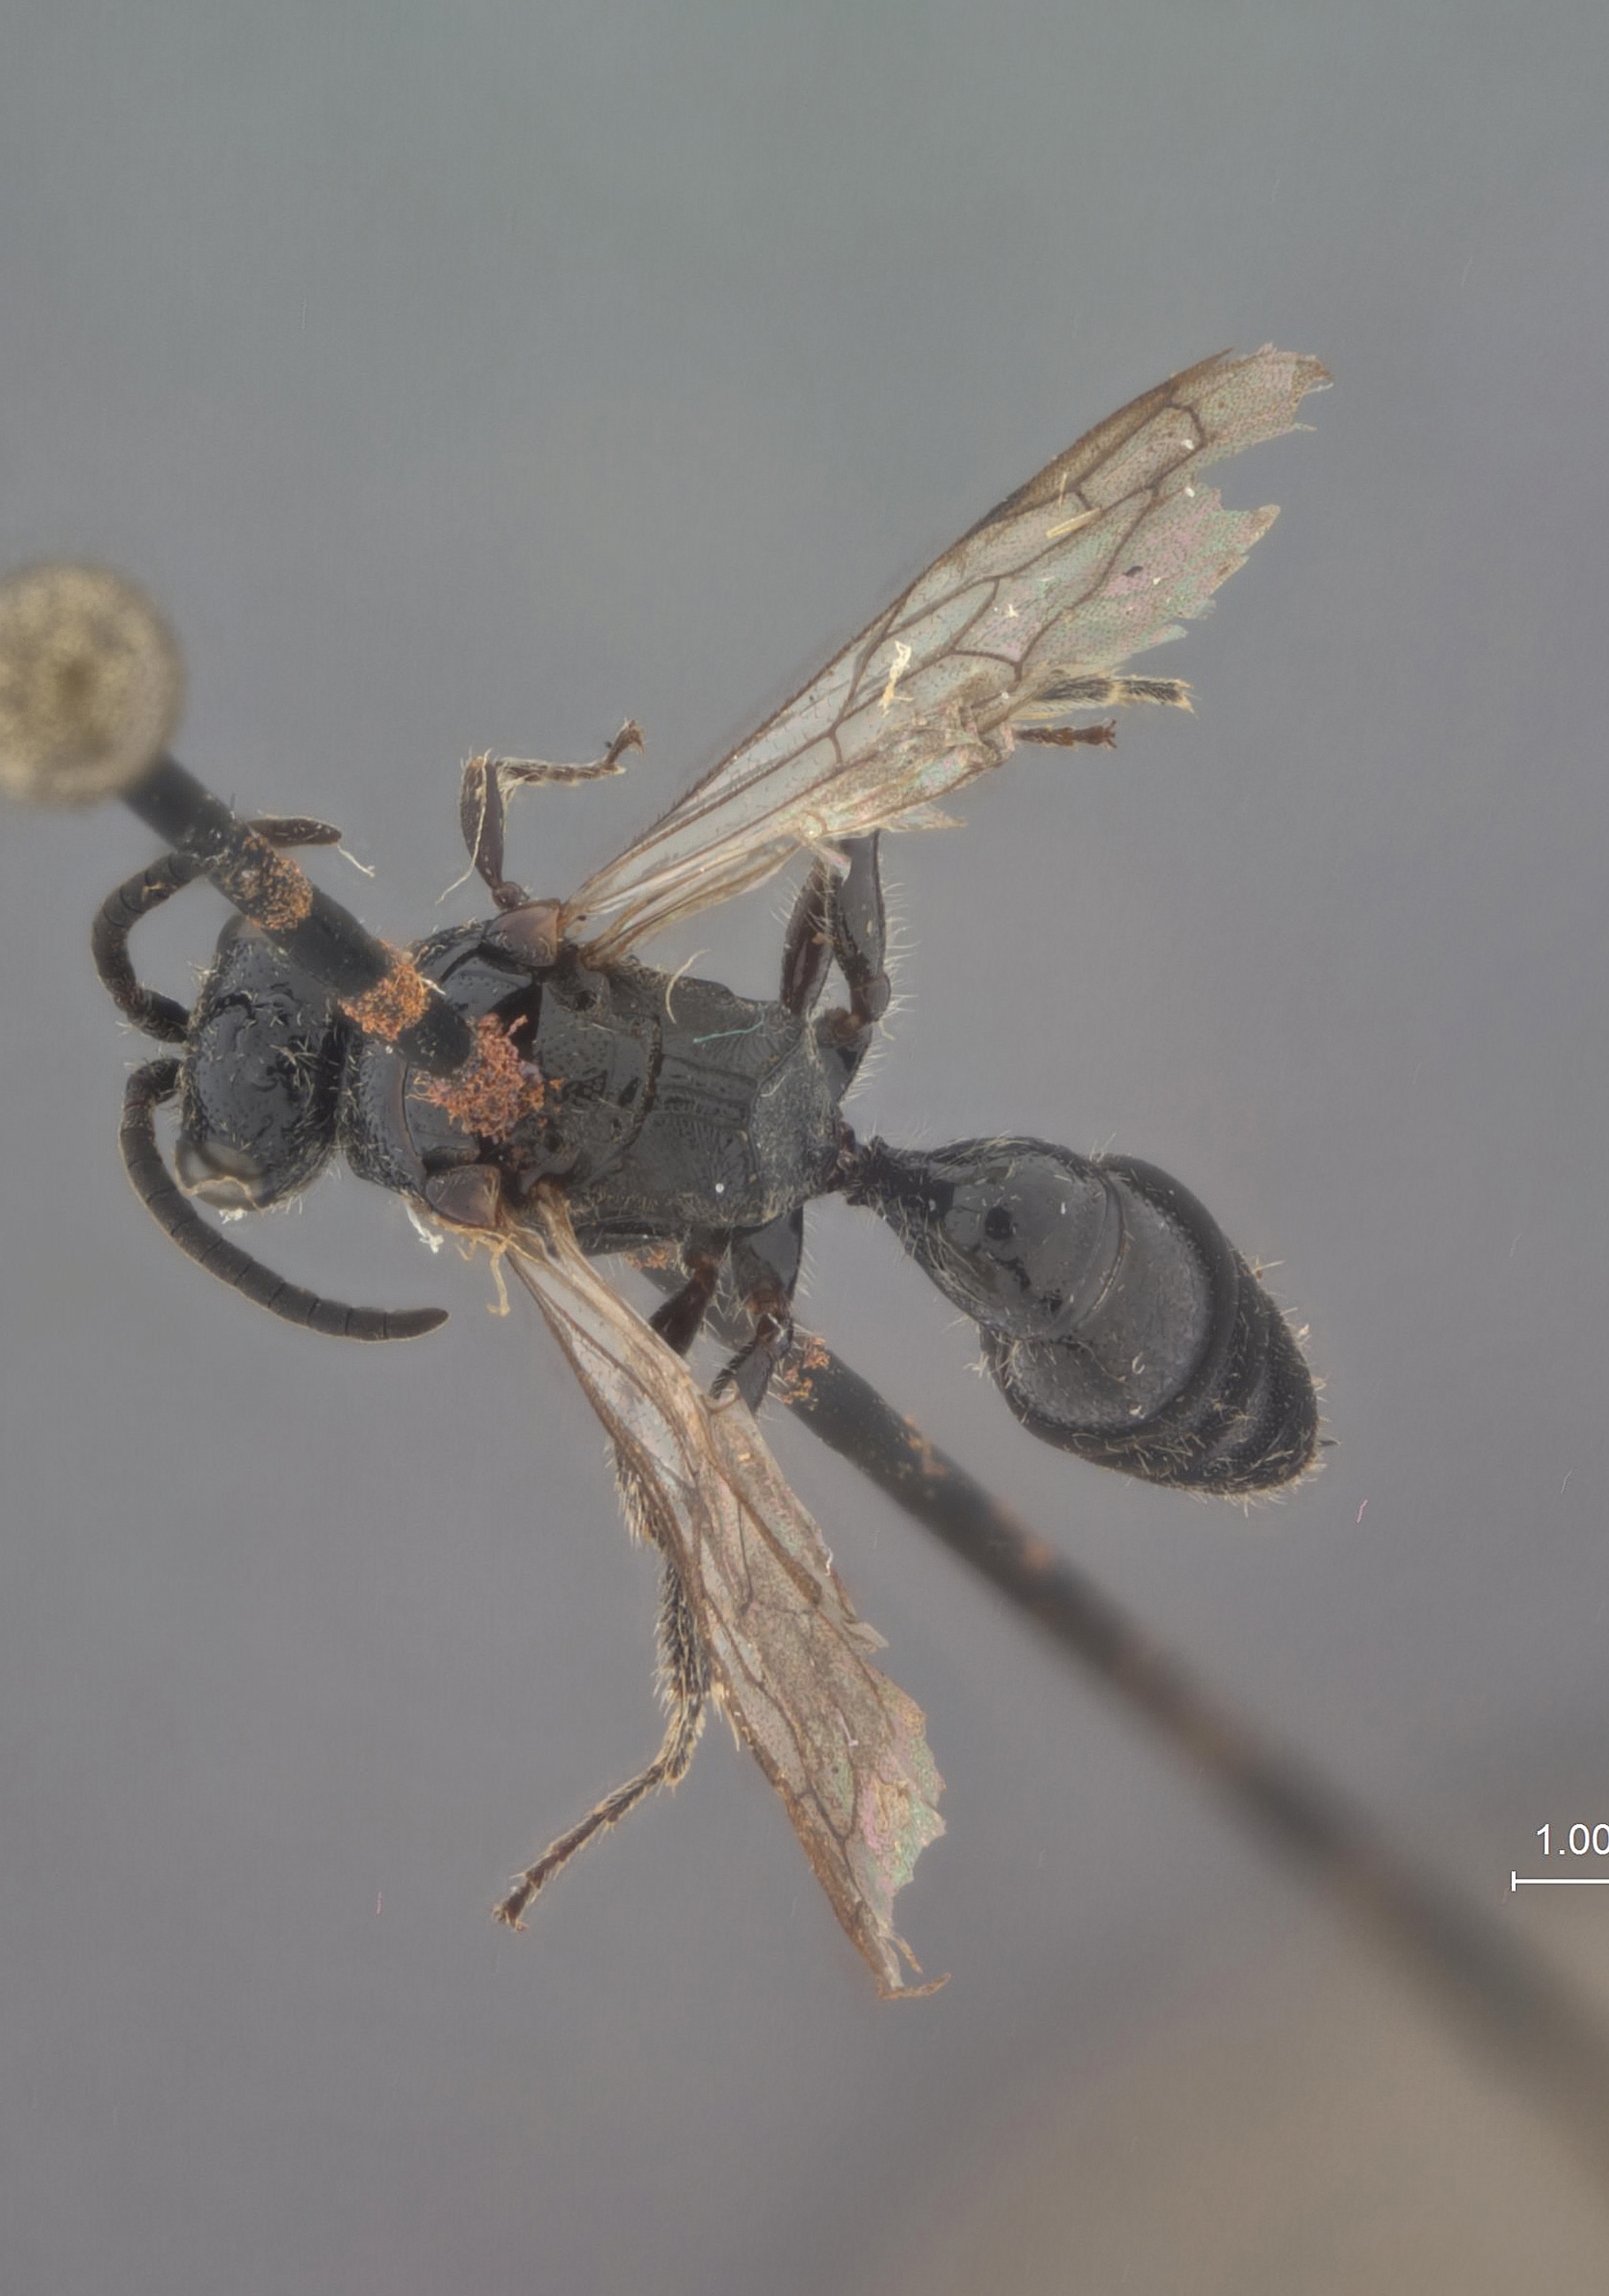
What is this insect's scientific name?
Tiphia nilgiria
